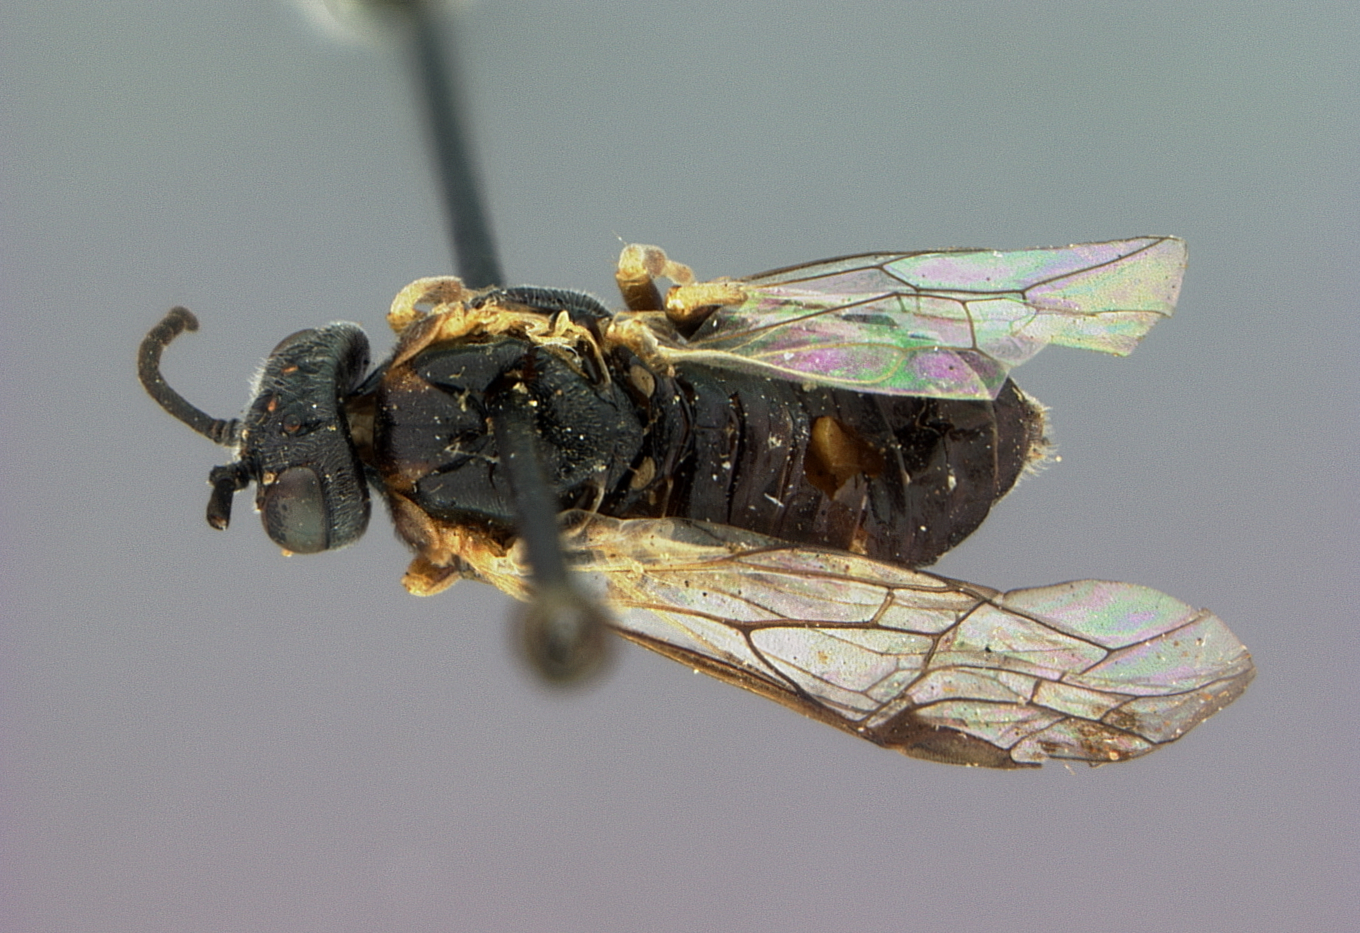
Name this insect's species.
Craterocercus furcatus
